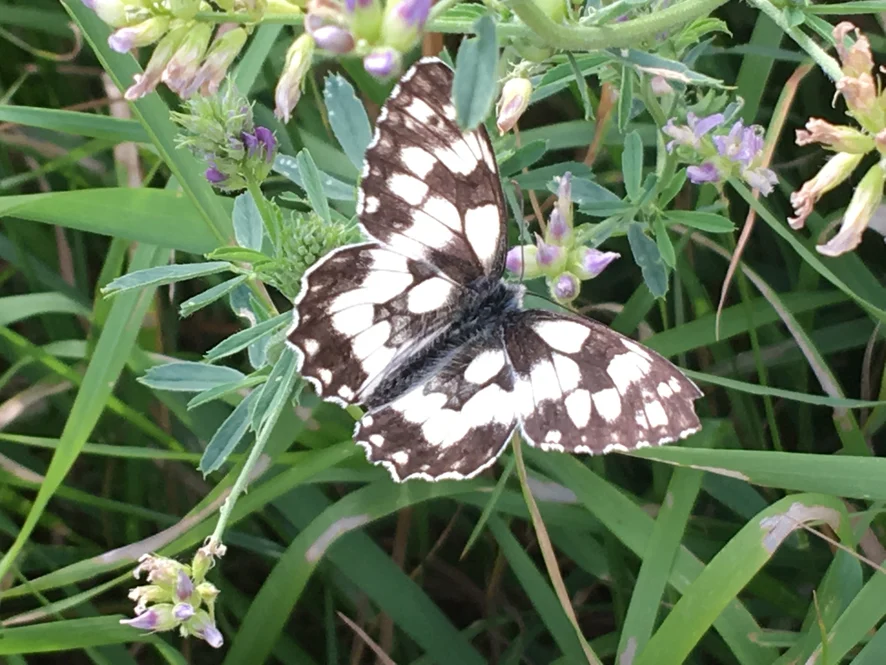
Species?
Melanargia galathea
